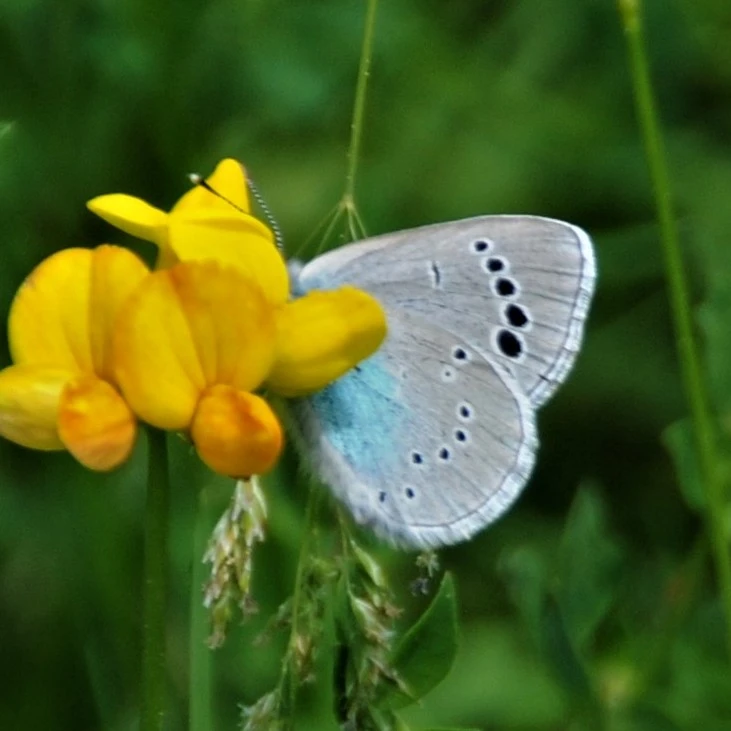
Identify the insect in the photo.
Glaucopsyche alexis
